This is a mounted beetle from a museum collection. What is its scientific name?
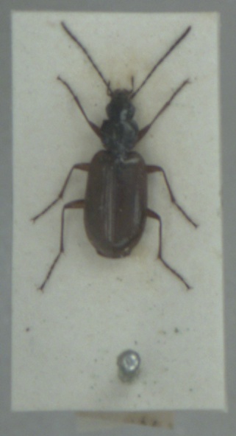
Agonum piceum
